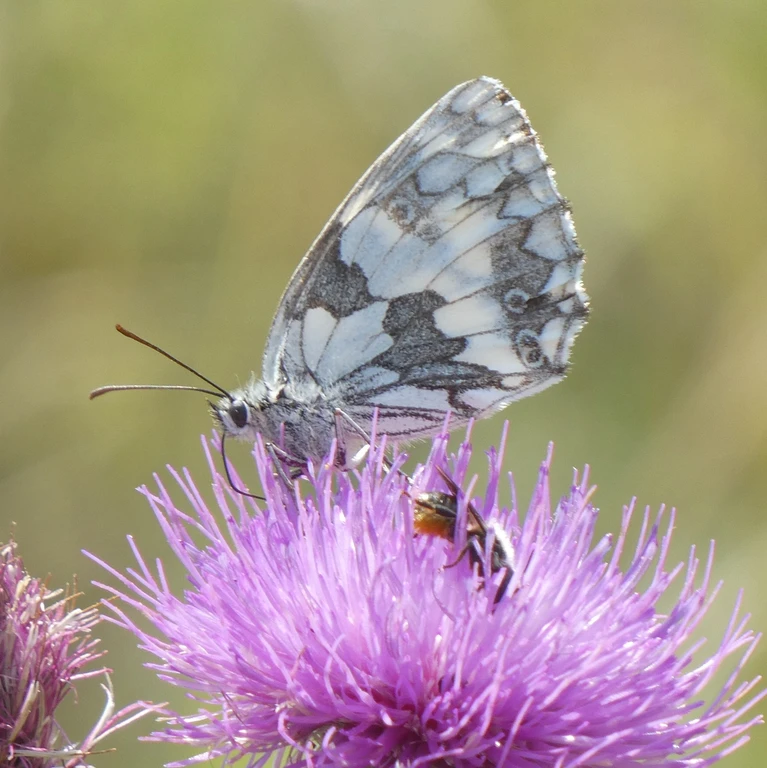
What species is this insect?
Melanargia galathea
